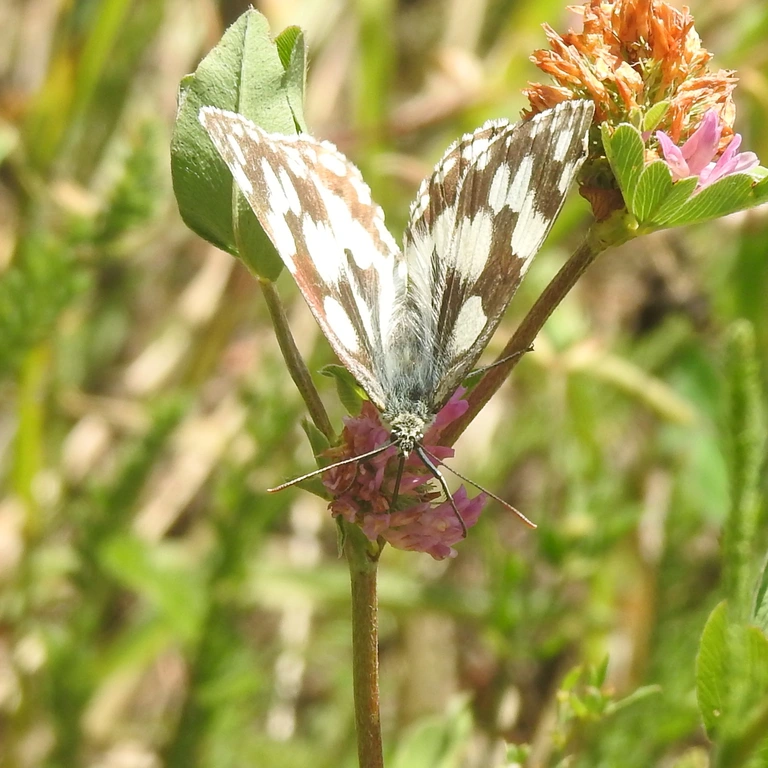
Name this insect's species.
Melanargia galathea
